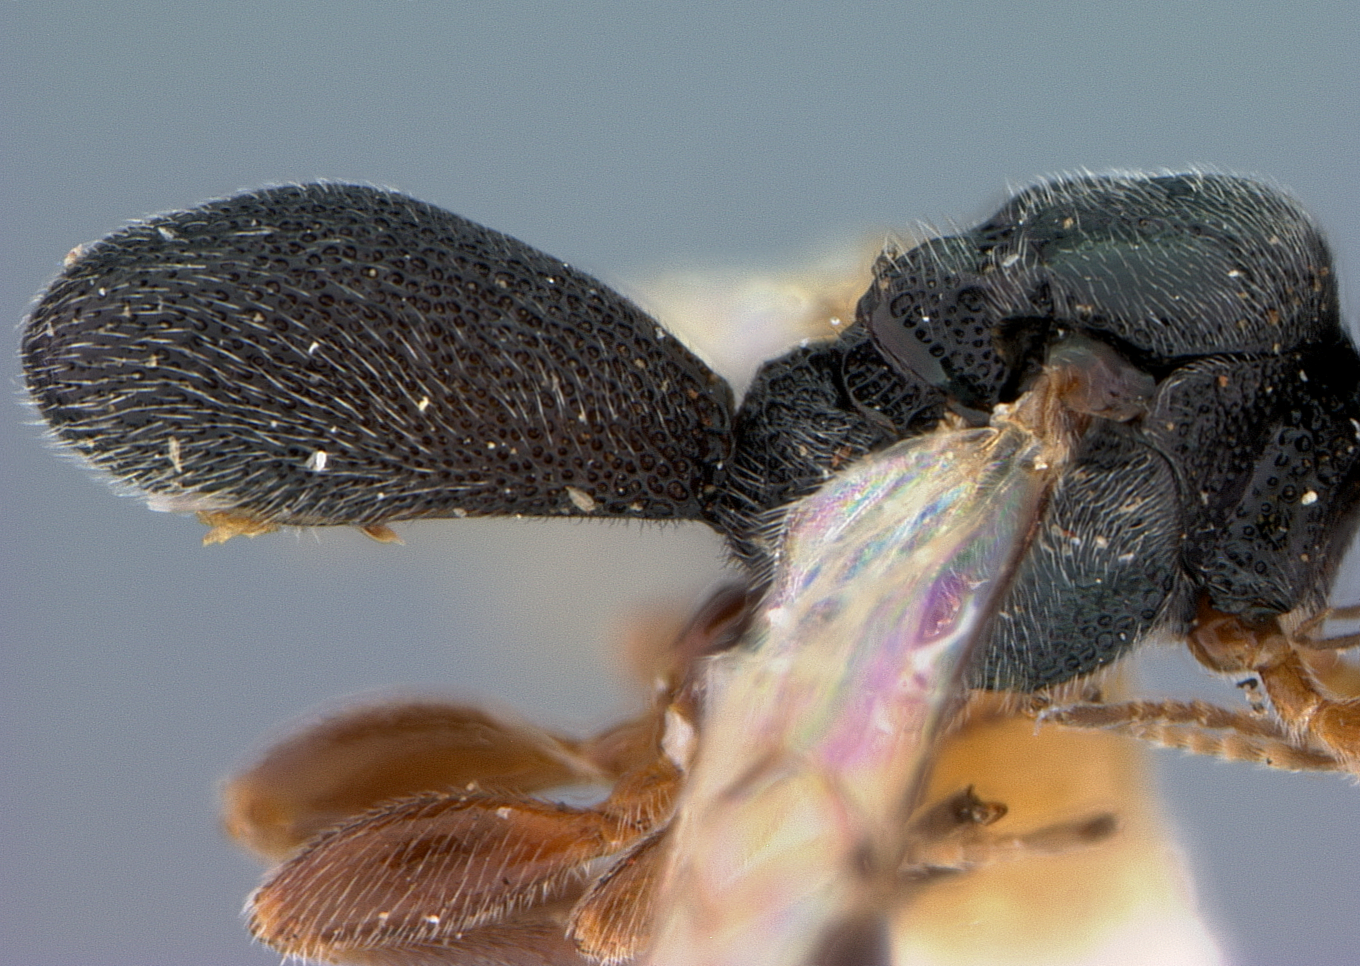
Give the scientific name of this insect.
Urosigalphus pini
